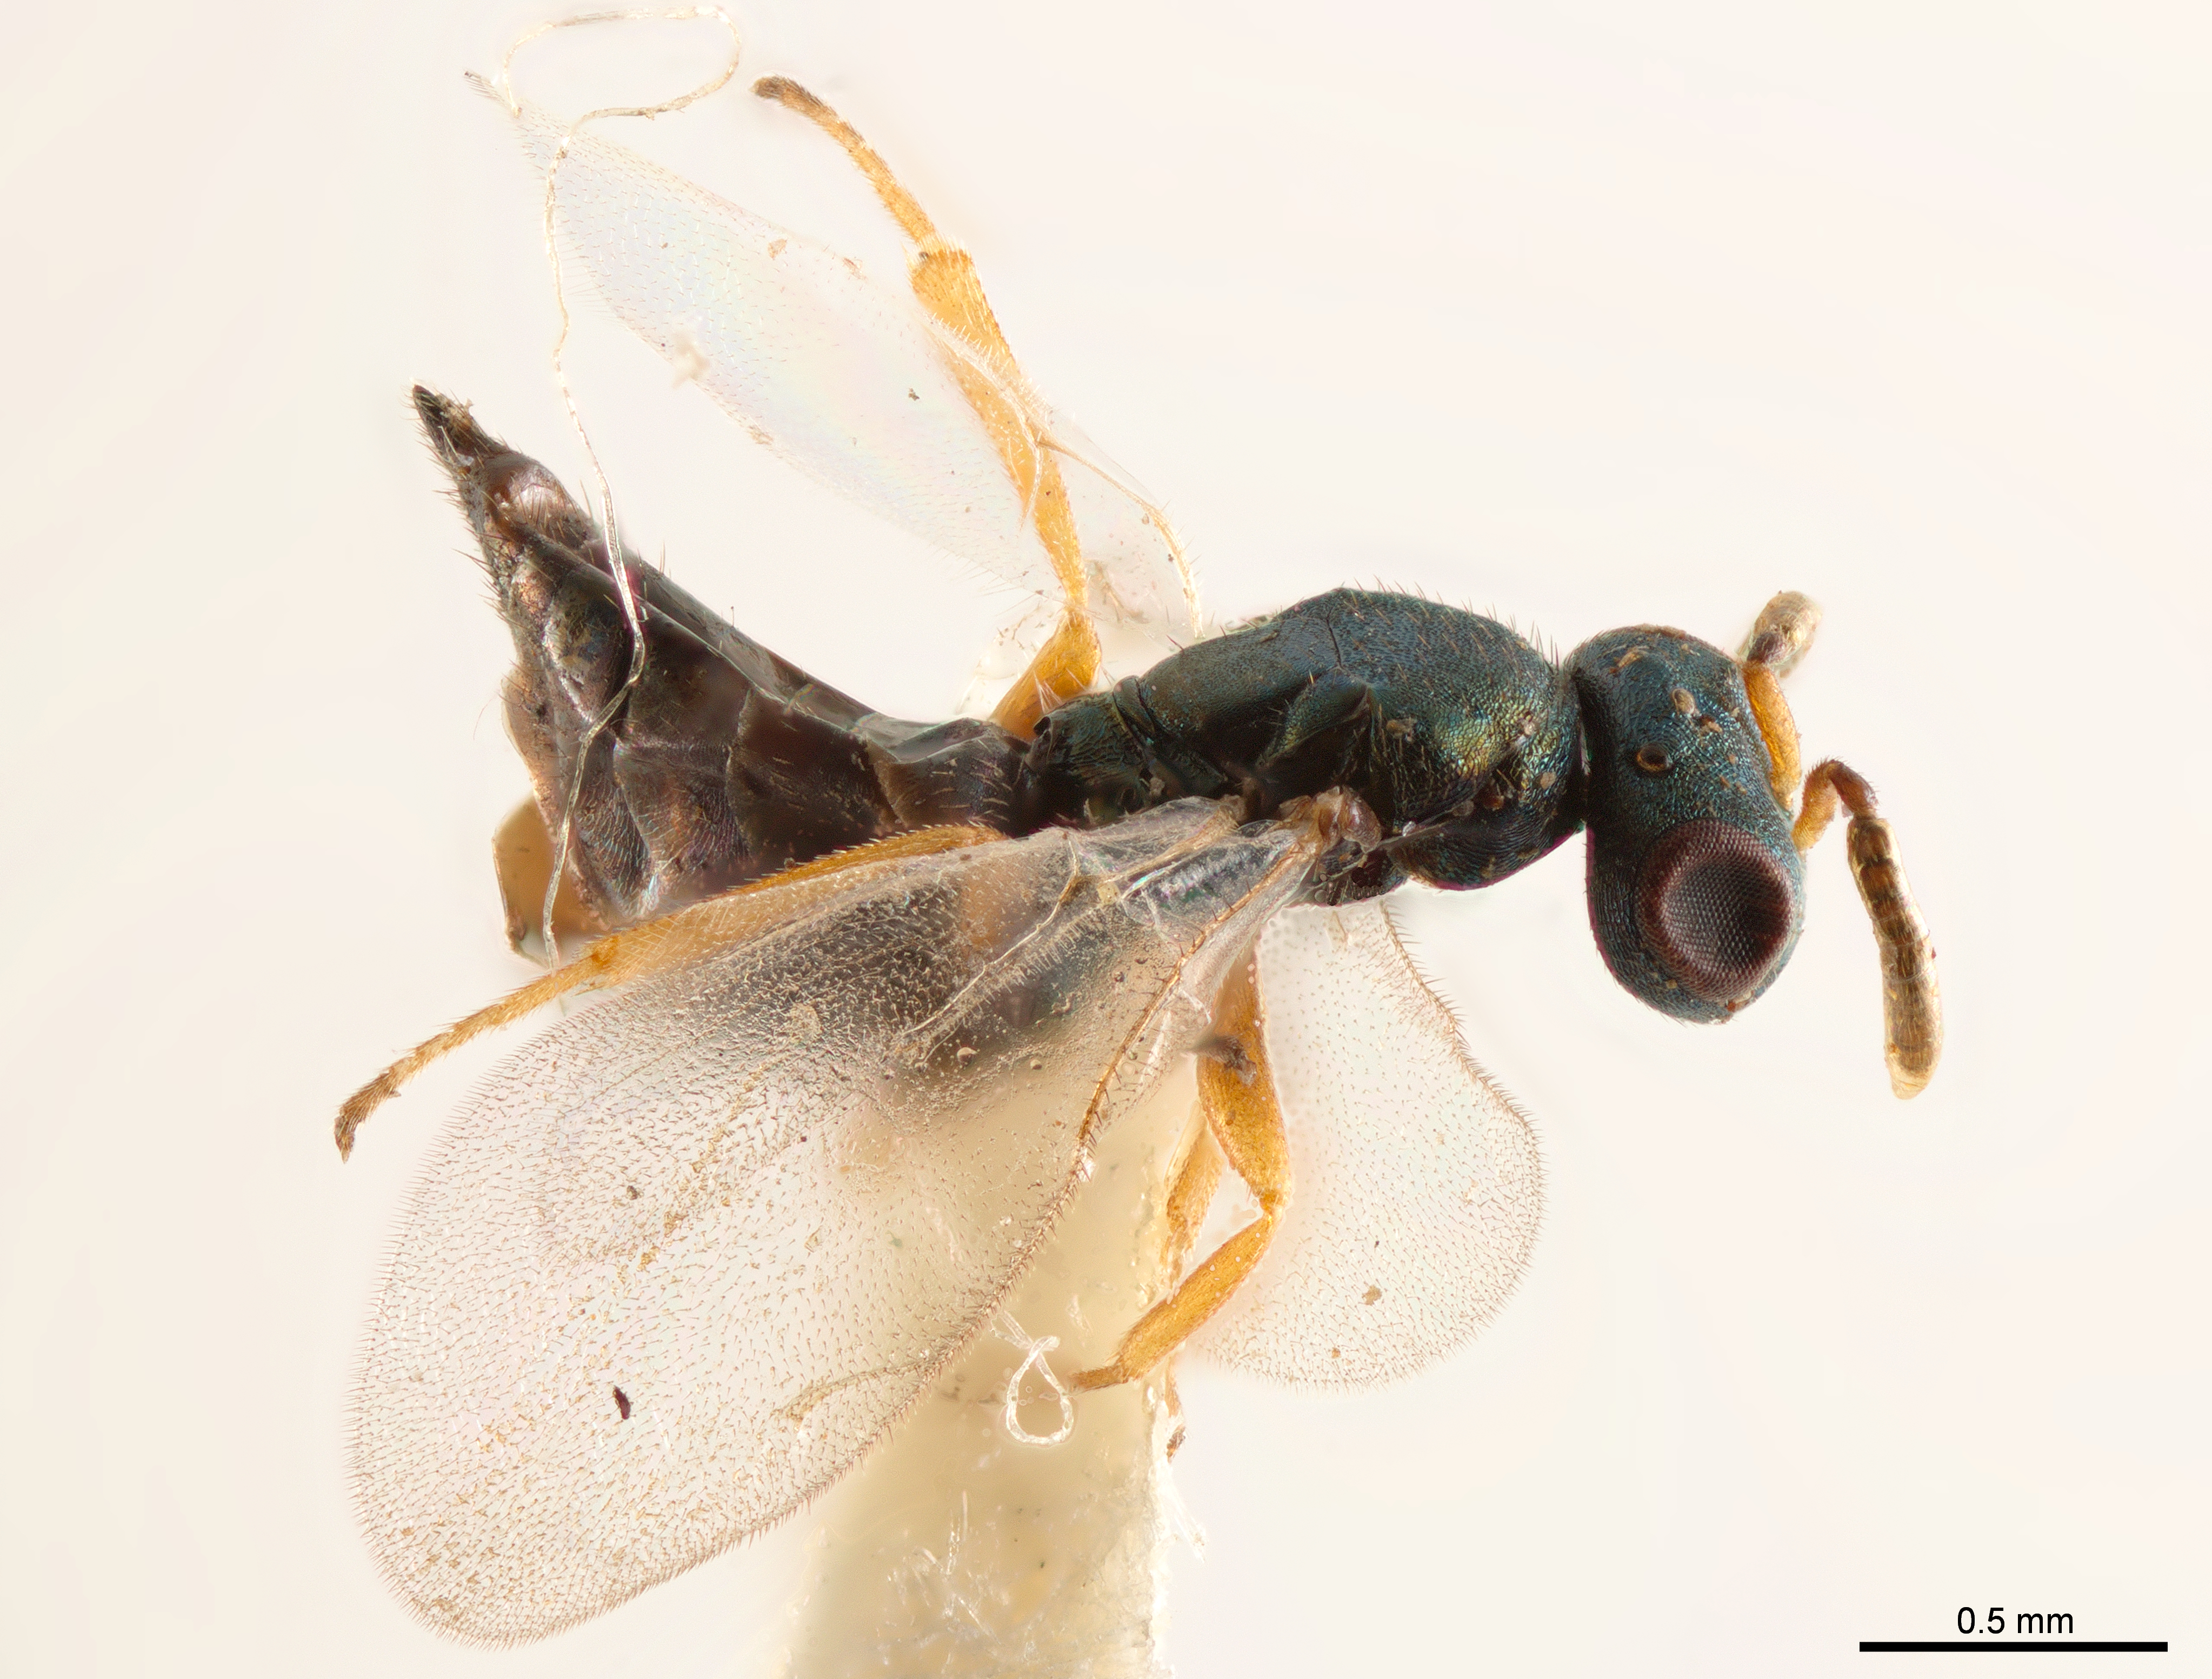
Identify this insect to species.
Anogmus hohenheimensis
